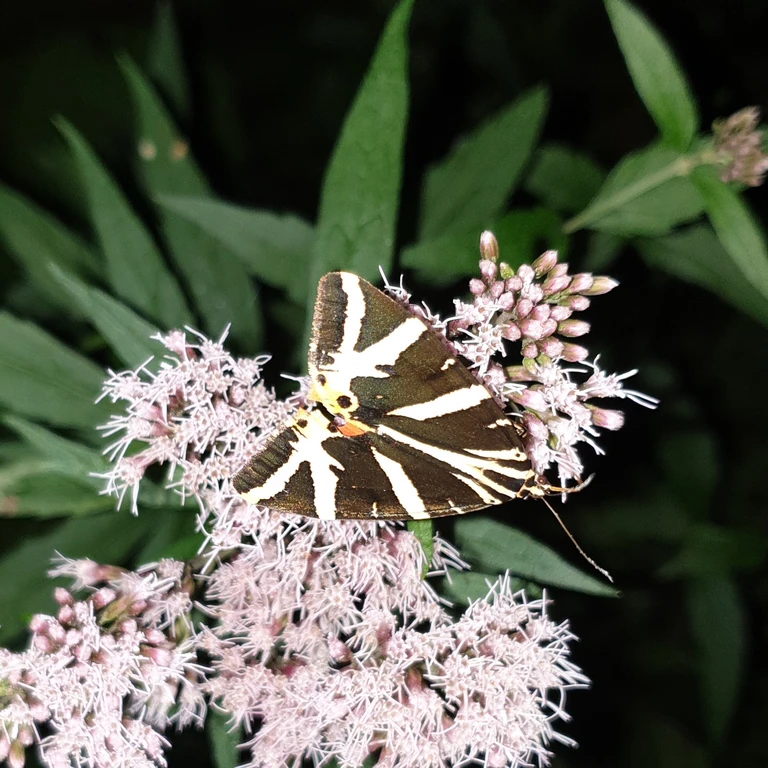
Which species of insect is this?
Euplagia quadripunctaria
